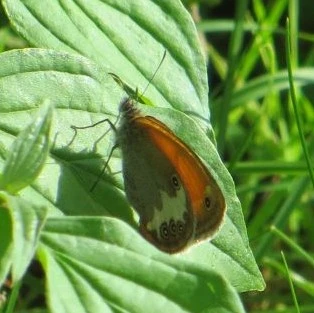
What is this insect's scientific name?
Coenonympha arcania
